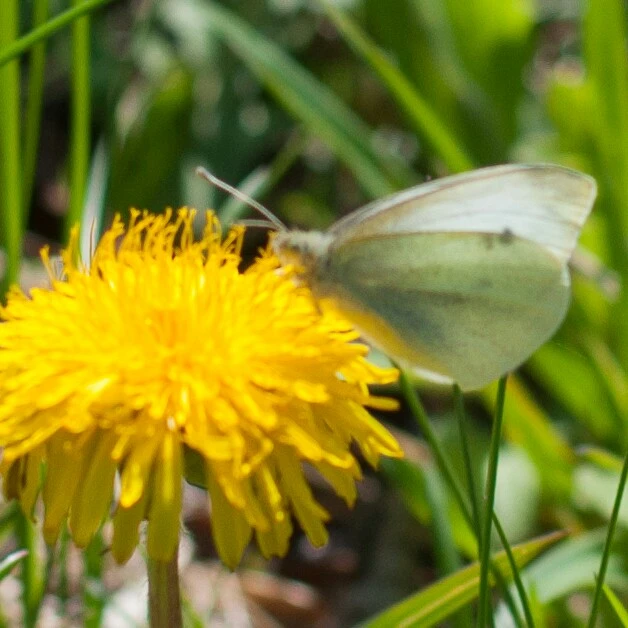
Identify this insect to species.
Pieris rapae
